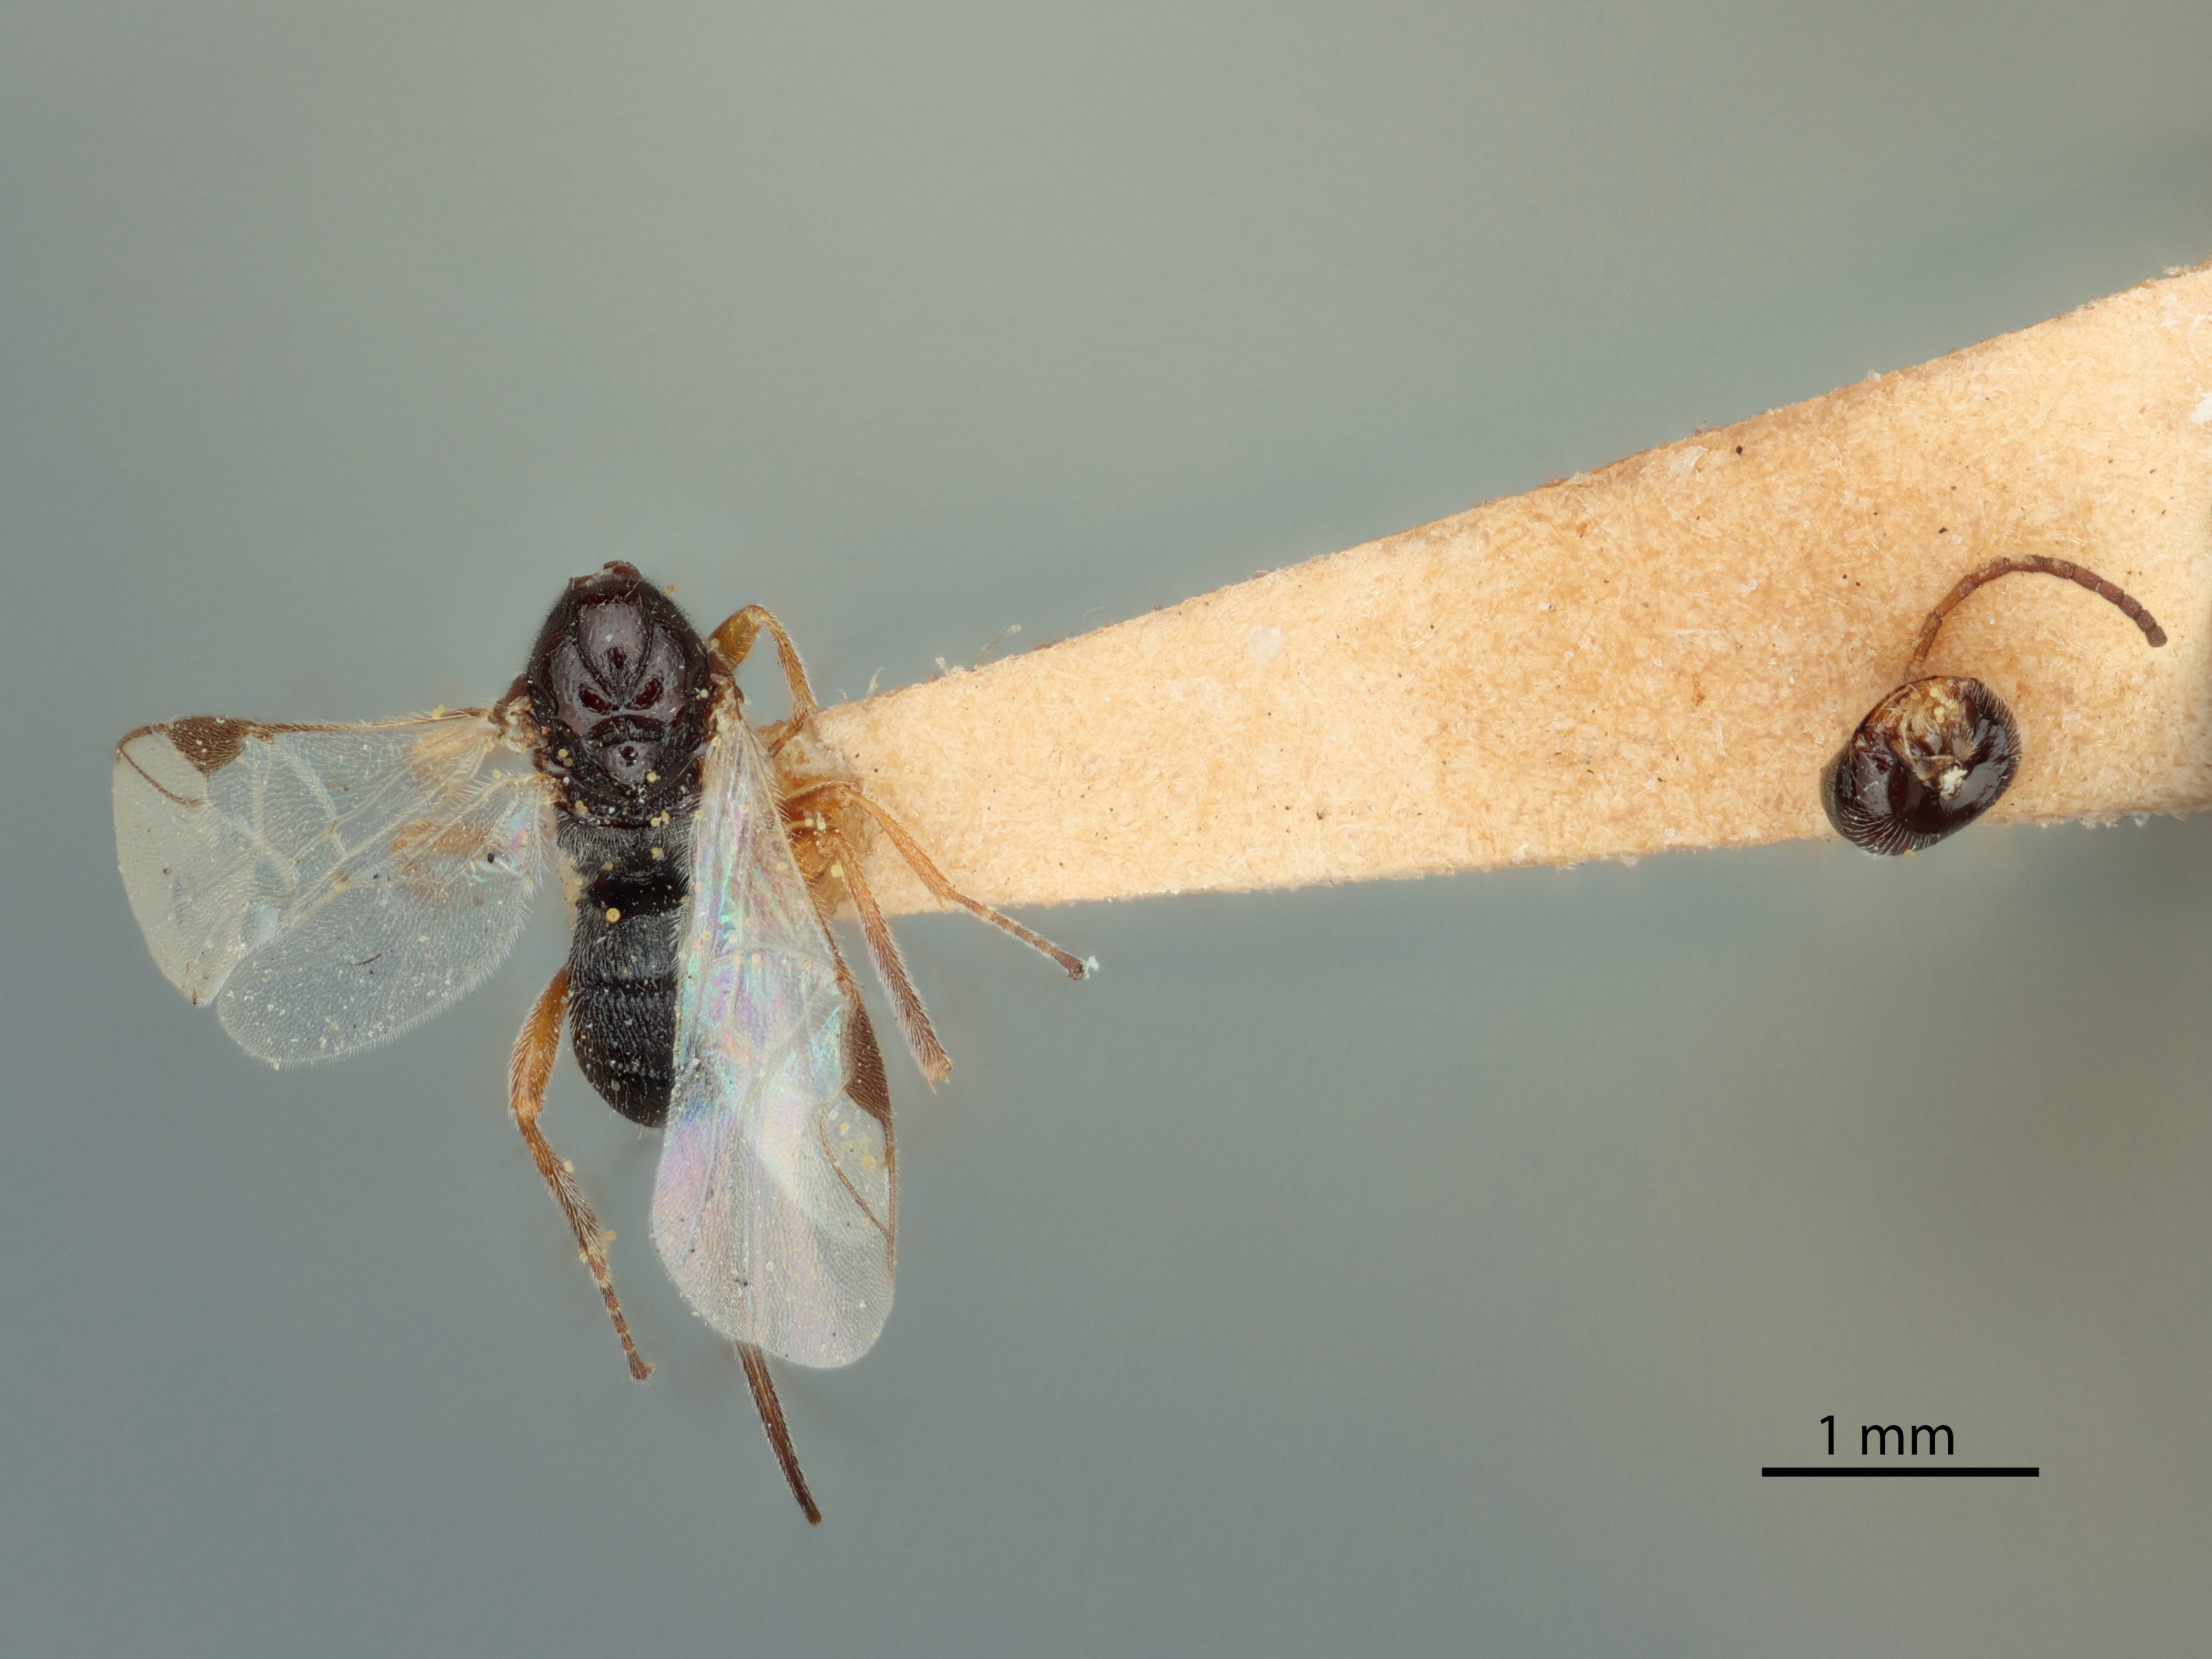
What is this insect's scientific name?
Triaspis aequoris
